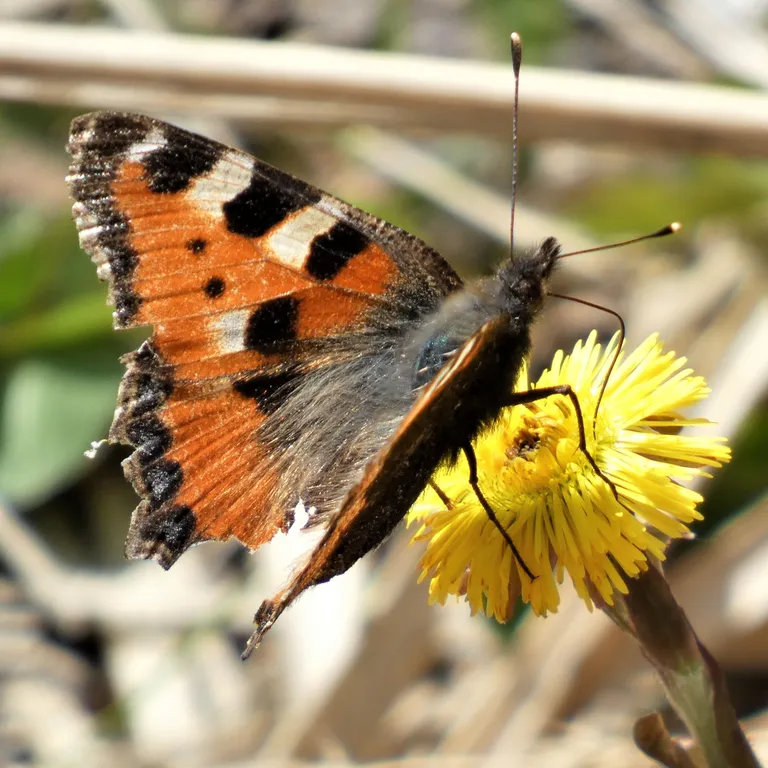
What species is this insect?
Aglais urticae
